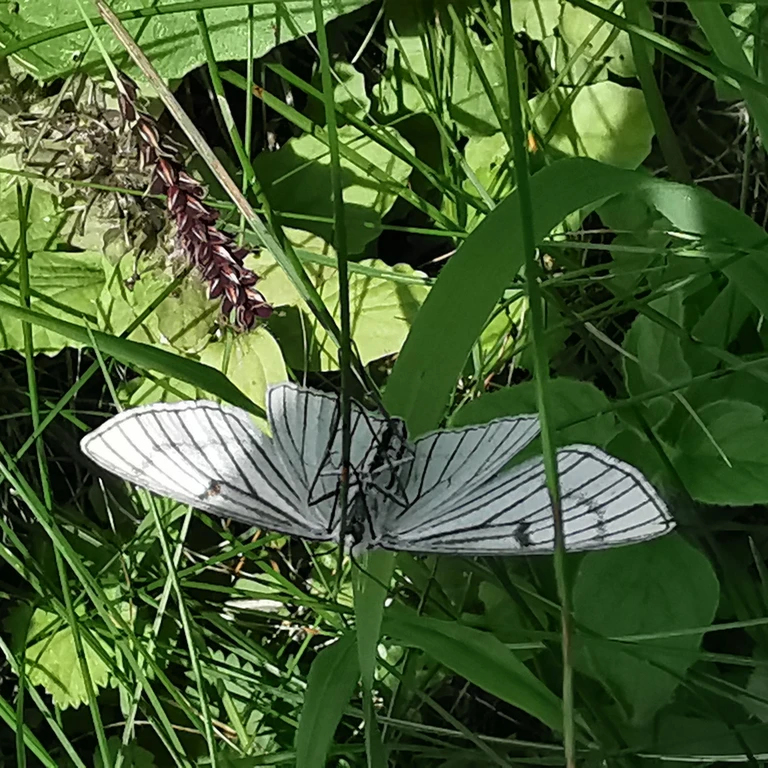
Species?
Siona lineata
